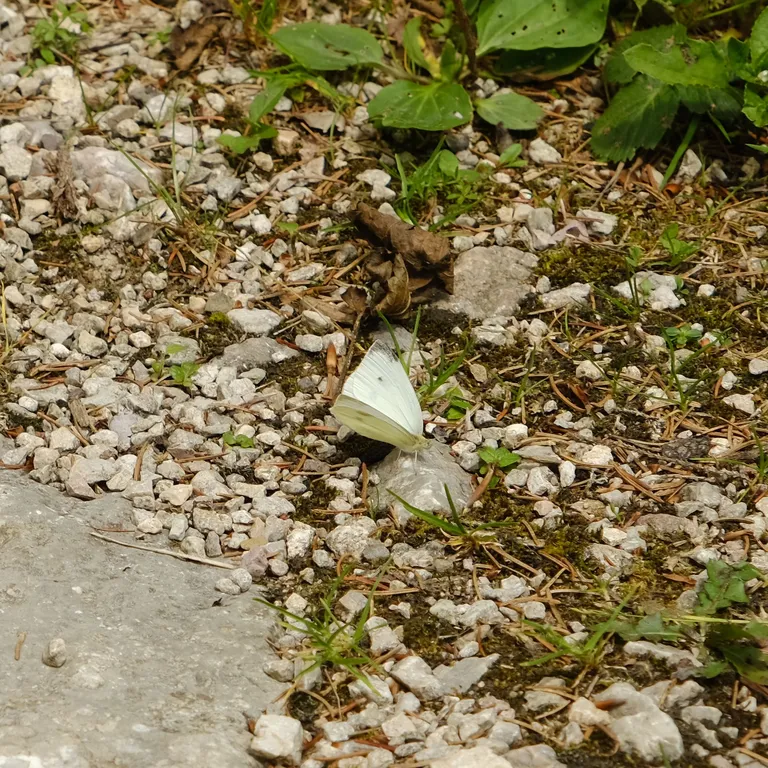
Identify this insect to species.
Pieris rapae
